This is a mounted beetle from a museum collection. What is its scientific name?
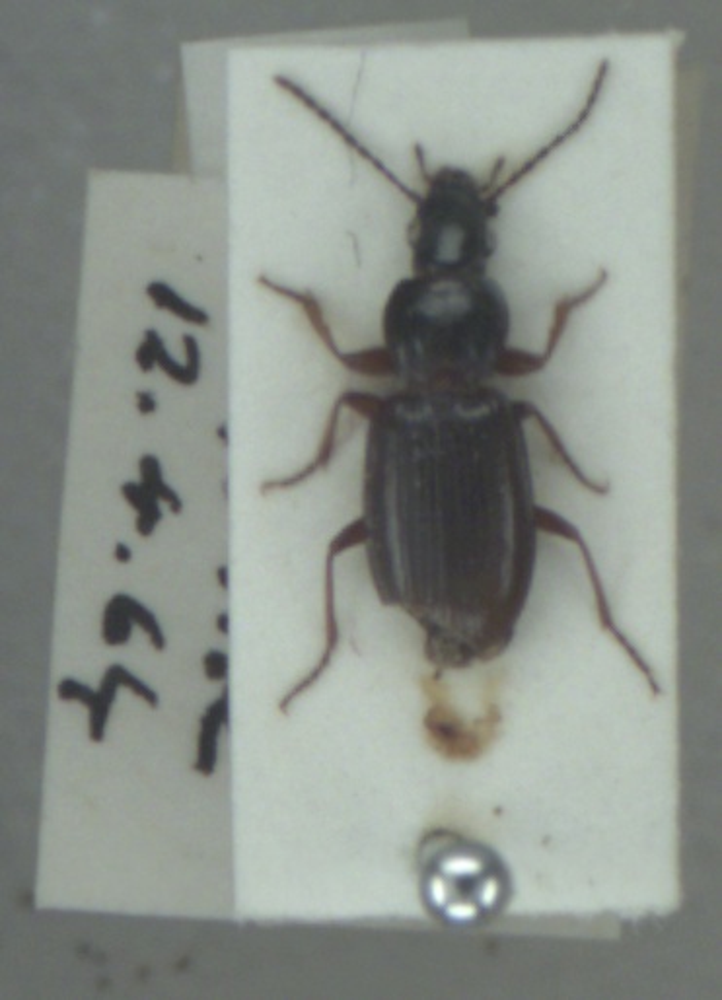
Pterostichus strenuus
